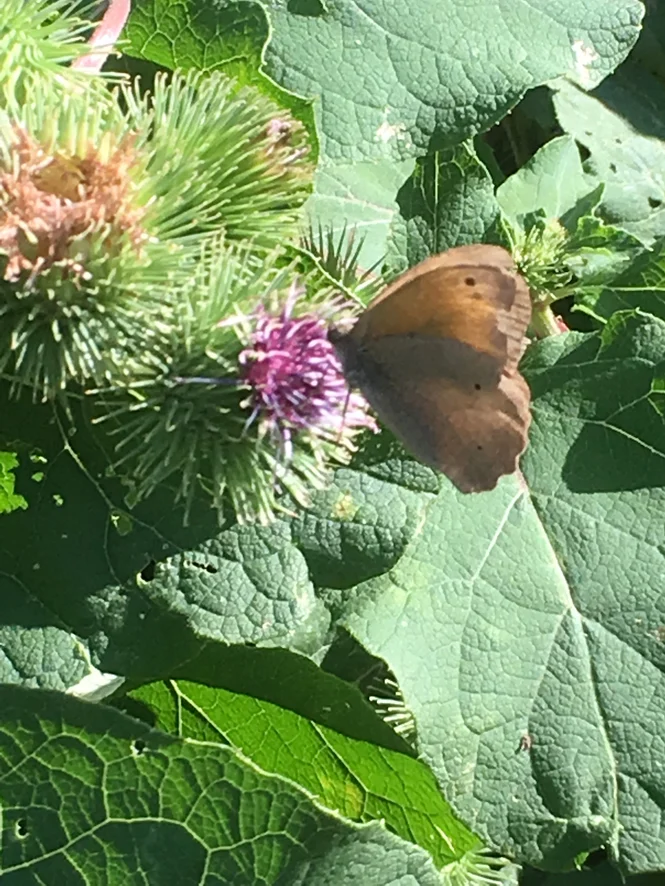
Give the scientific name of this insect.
Maniola jurtina
